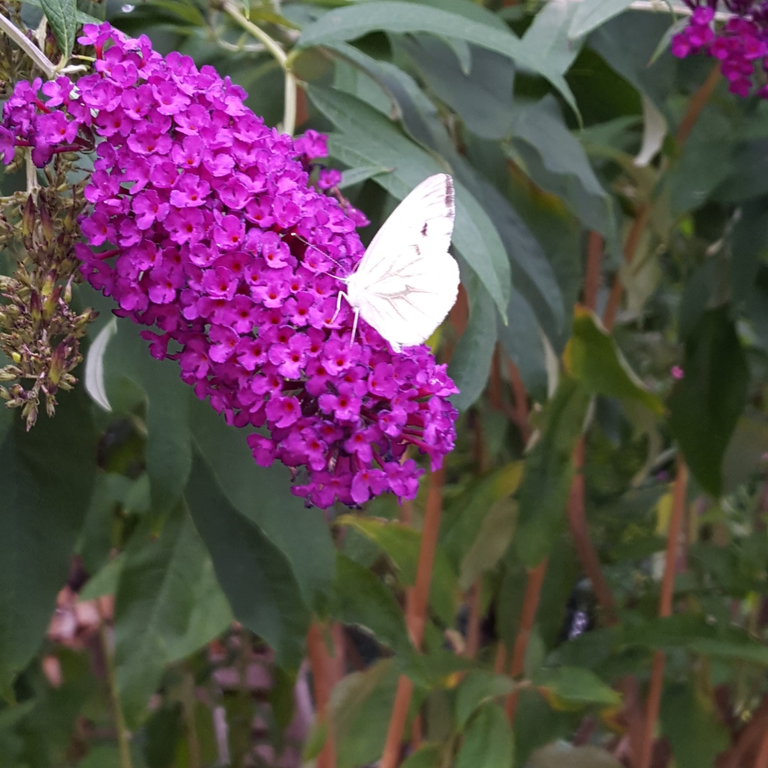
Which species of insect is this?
Pieris napi
